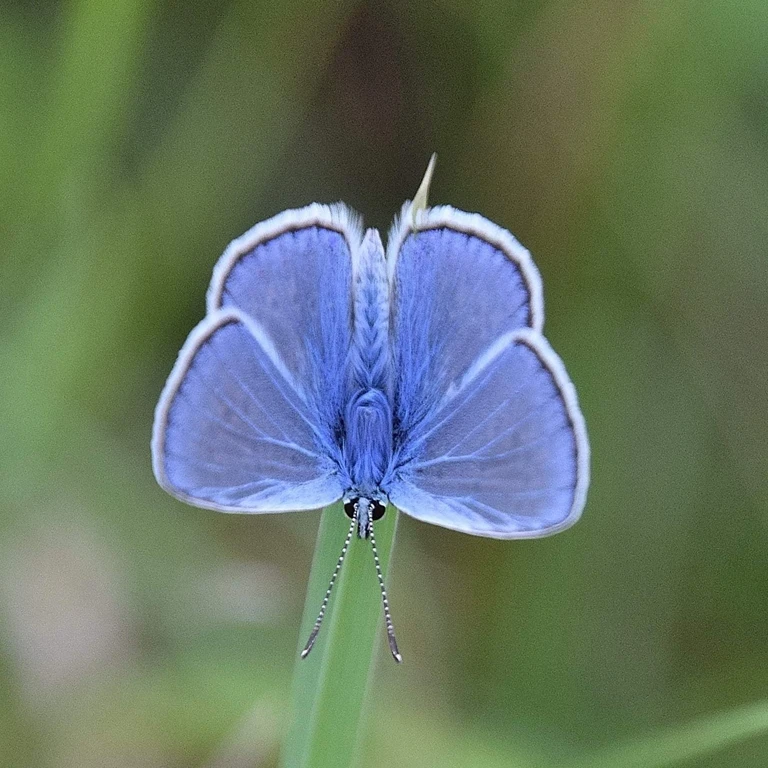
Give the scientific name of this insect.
Polyommatus icarus
